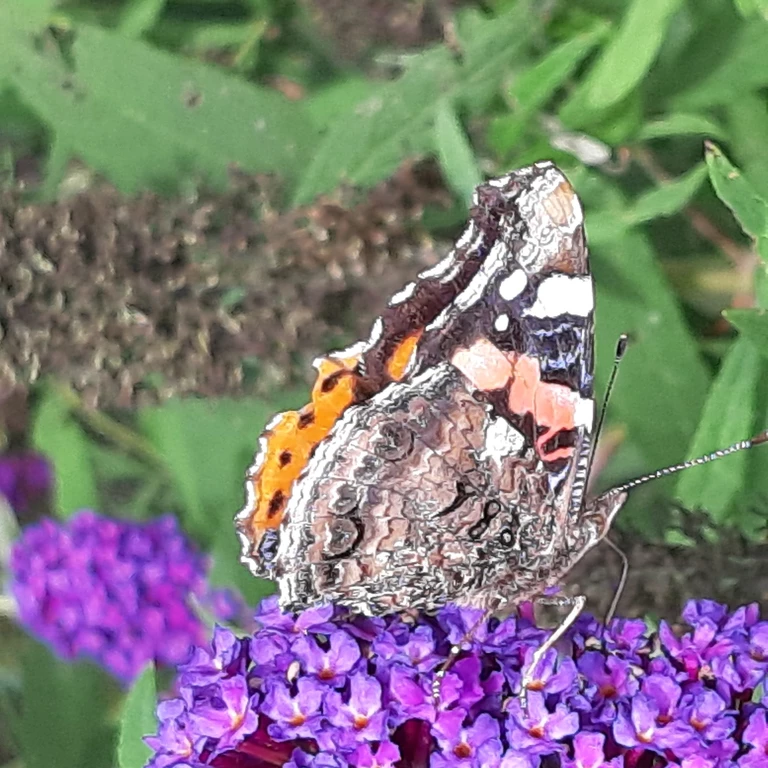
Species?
Vanessa atalanta
